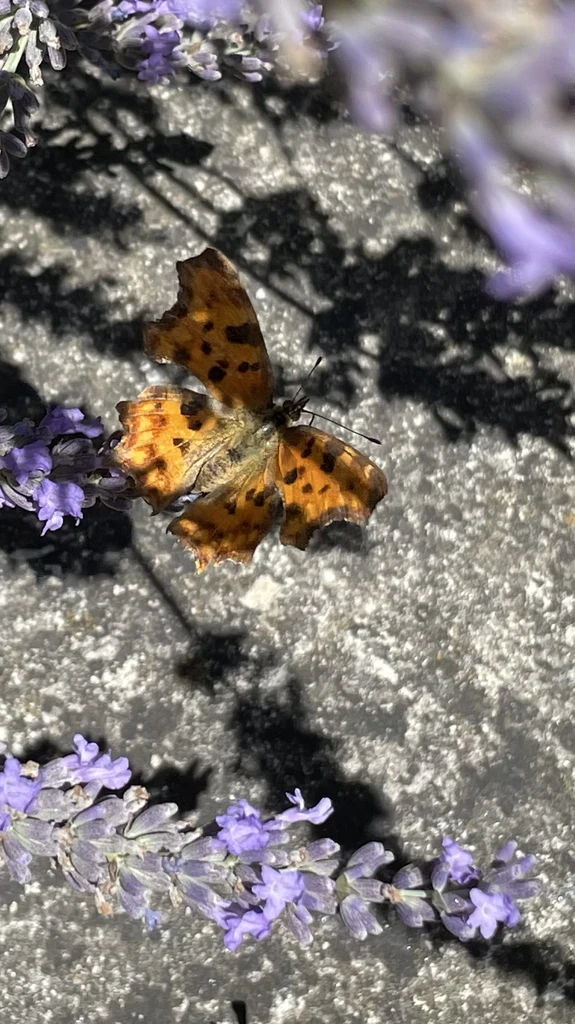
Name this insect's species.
Polygonia c-album
